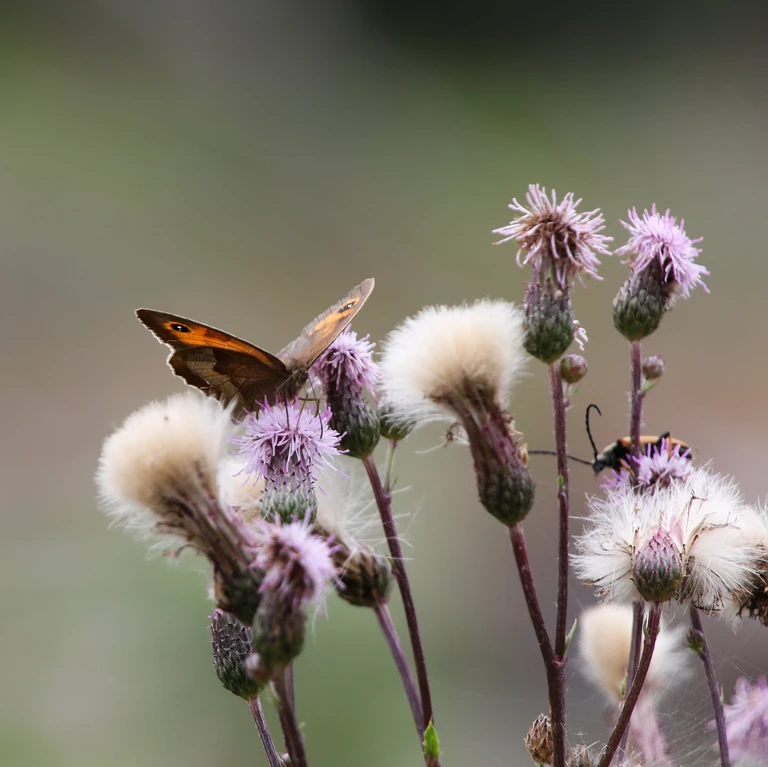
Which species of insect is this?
Maniola jurtina
